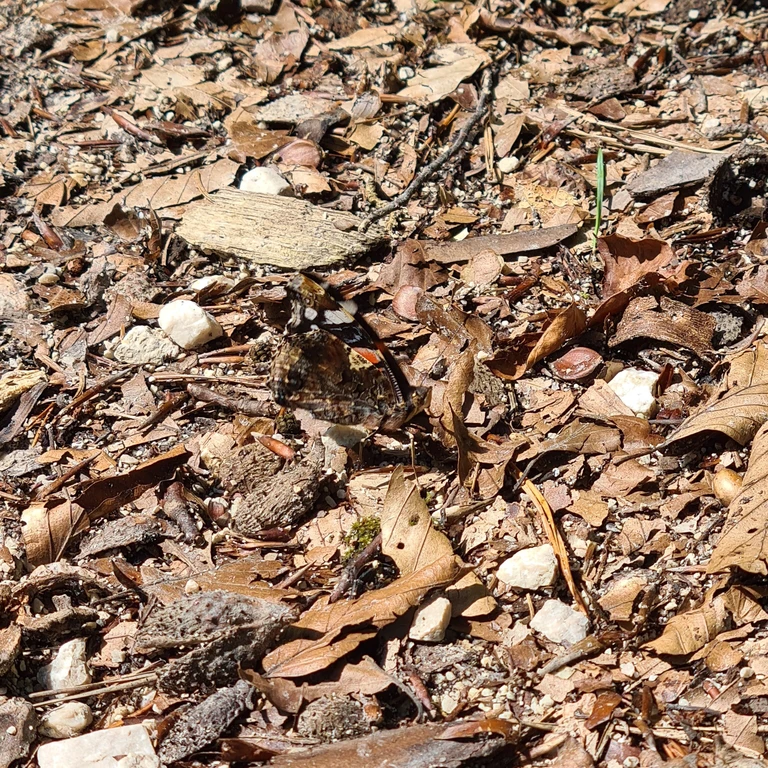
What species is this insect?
Vanessa atalanta
